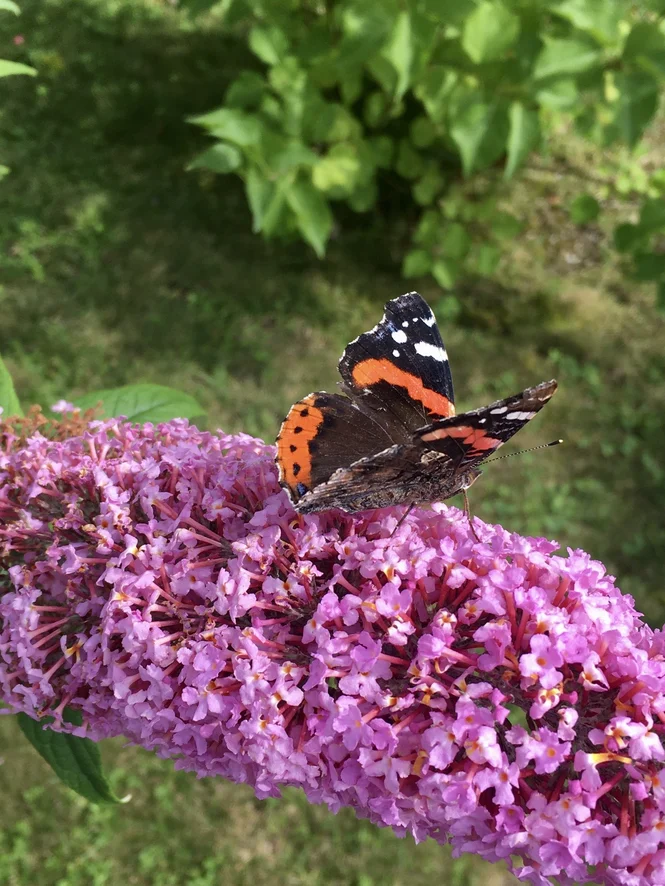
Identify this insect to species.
Vanessa atalanta
